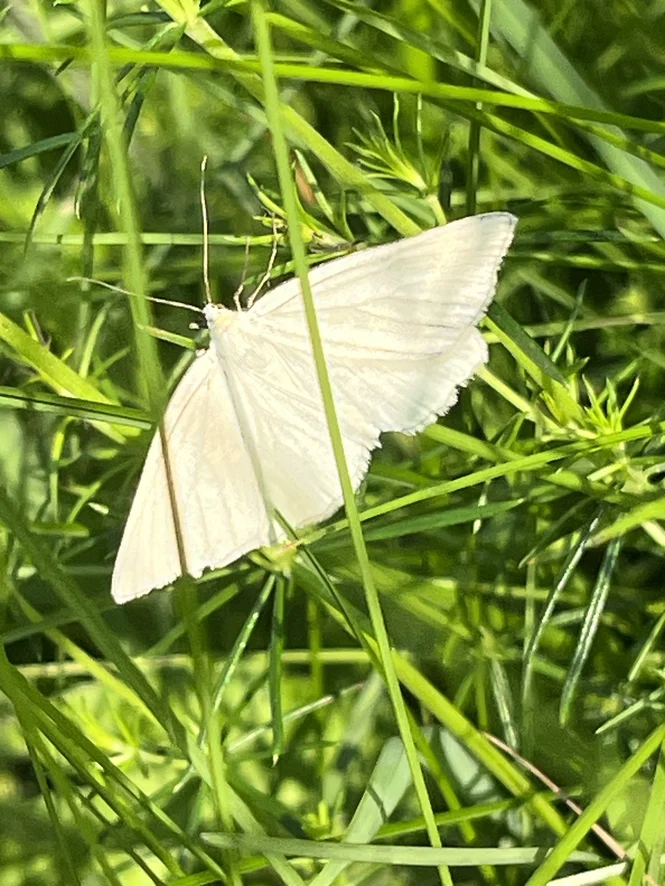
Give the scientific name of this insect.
Siona lineata
